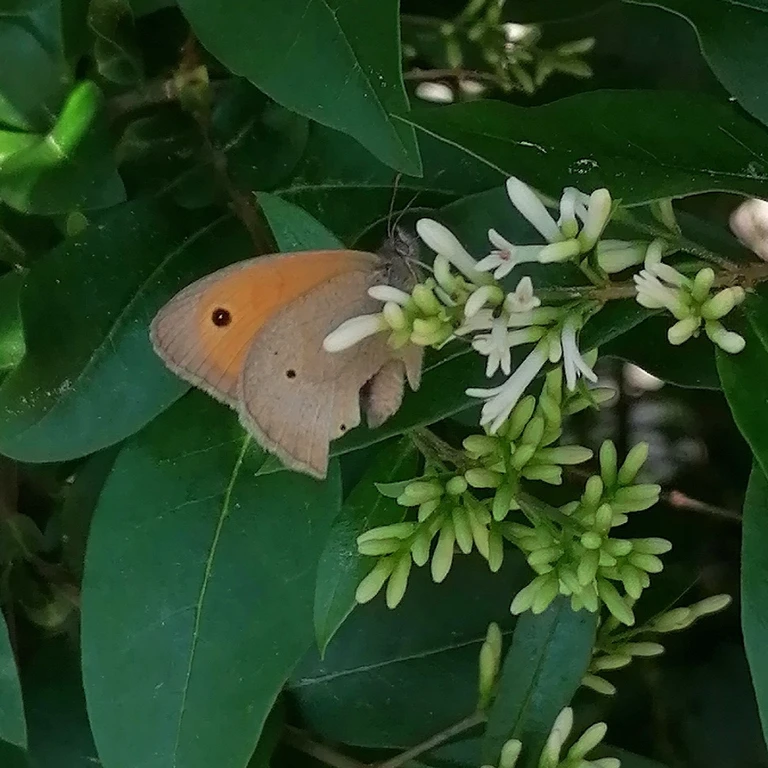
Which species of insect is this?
Maniola jurtina
